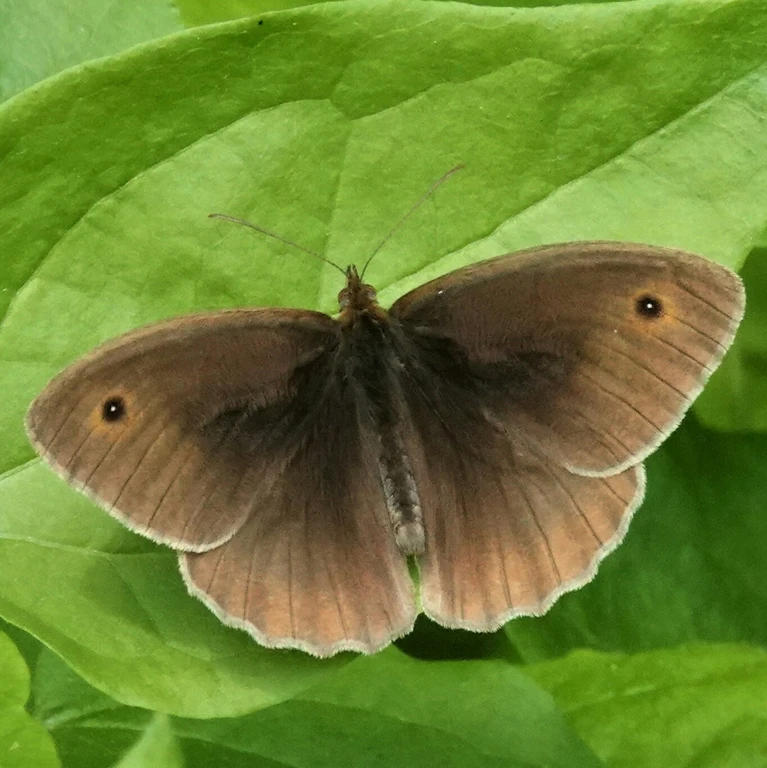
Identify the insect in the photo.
Maniola jurtina
